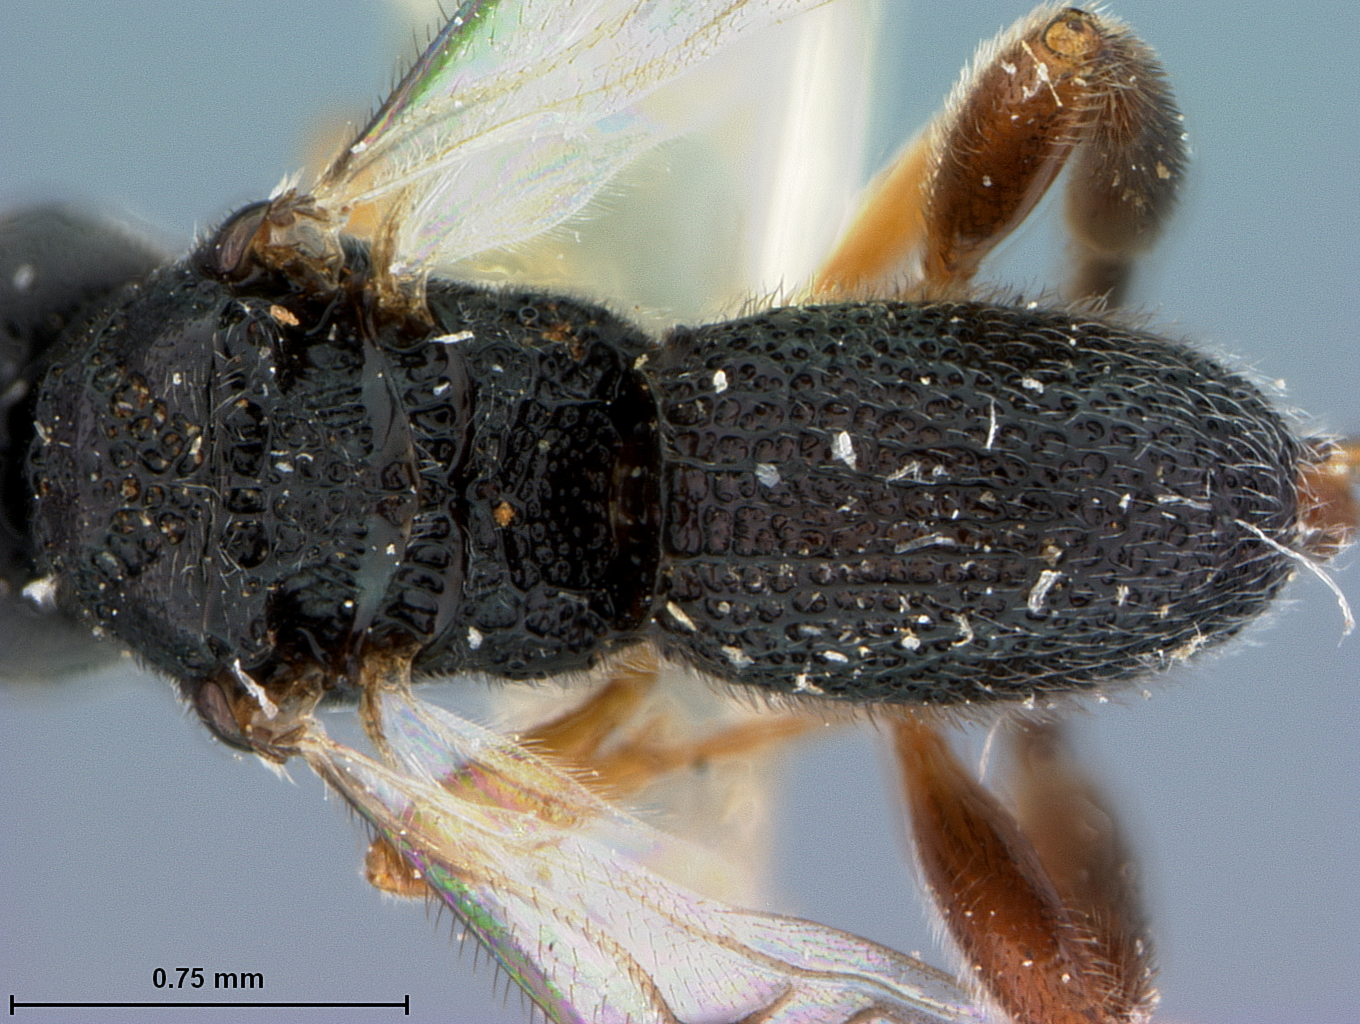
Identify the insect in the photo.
Urosigalphus monotunus
